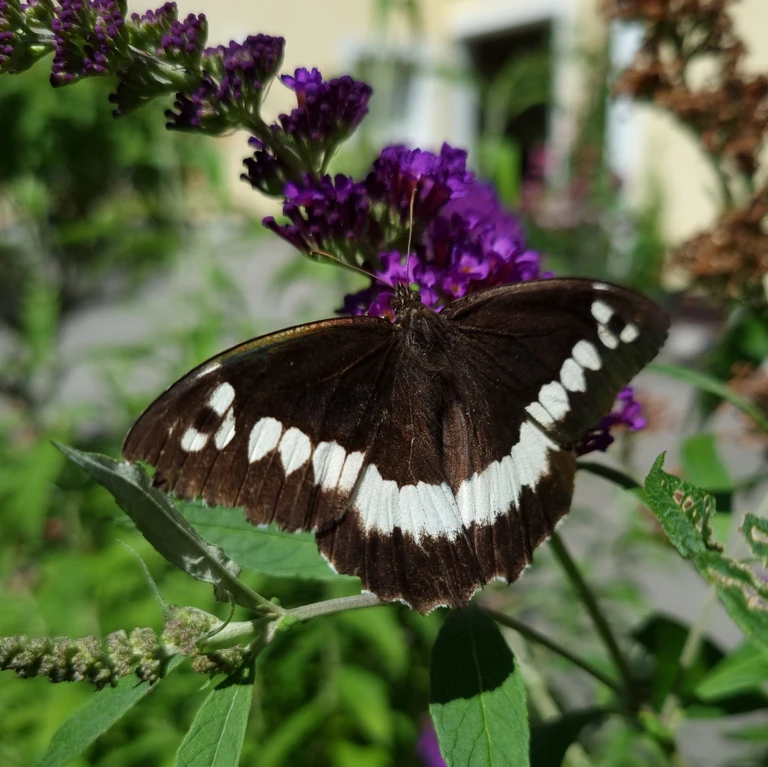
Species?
Brintesia circe
